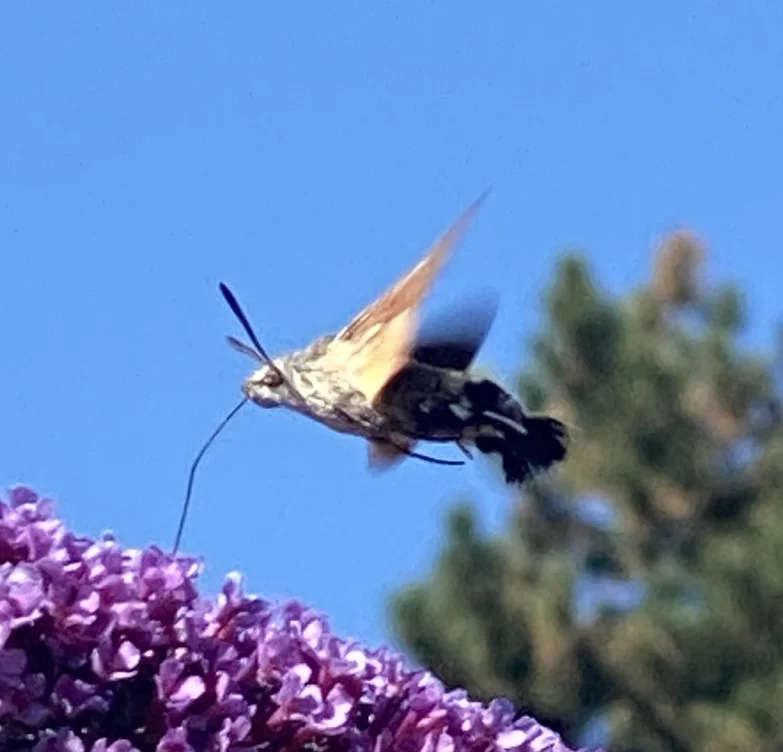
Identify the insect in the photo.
Macroglossum stellatarum
